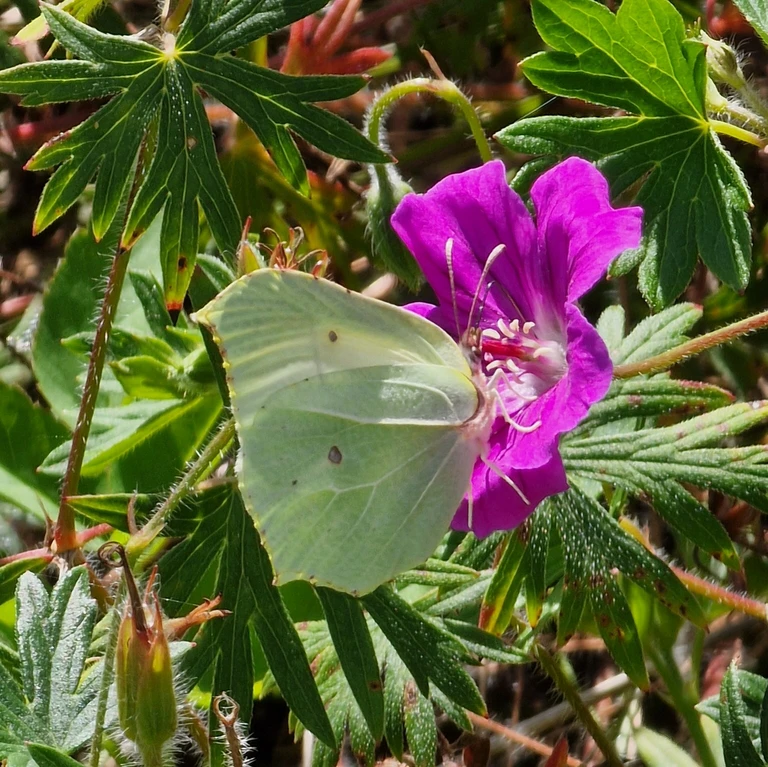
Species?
Gonepteryx rhamni
